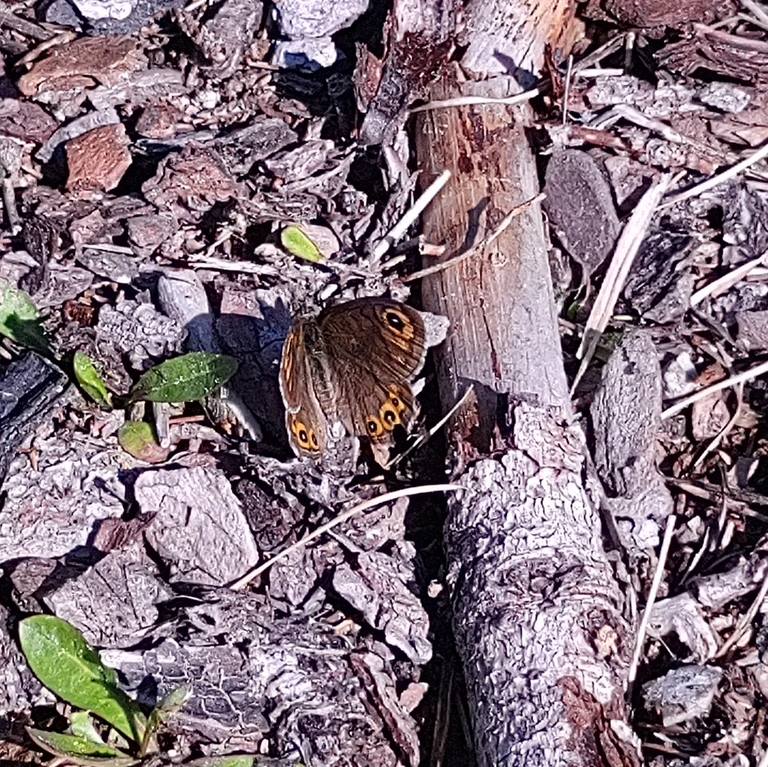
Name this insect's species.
Lasiommata petropolitana (also Pararge petropolitana)
